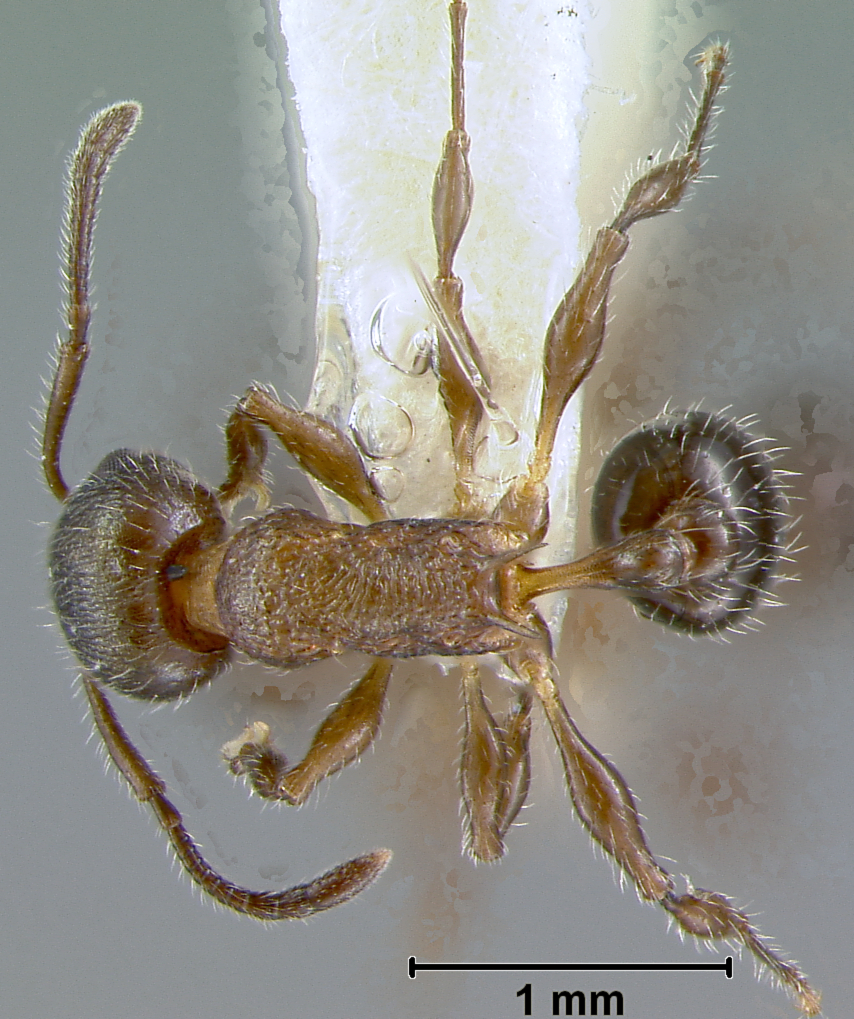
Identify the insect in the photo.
Macromischa chloana
